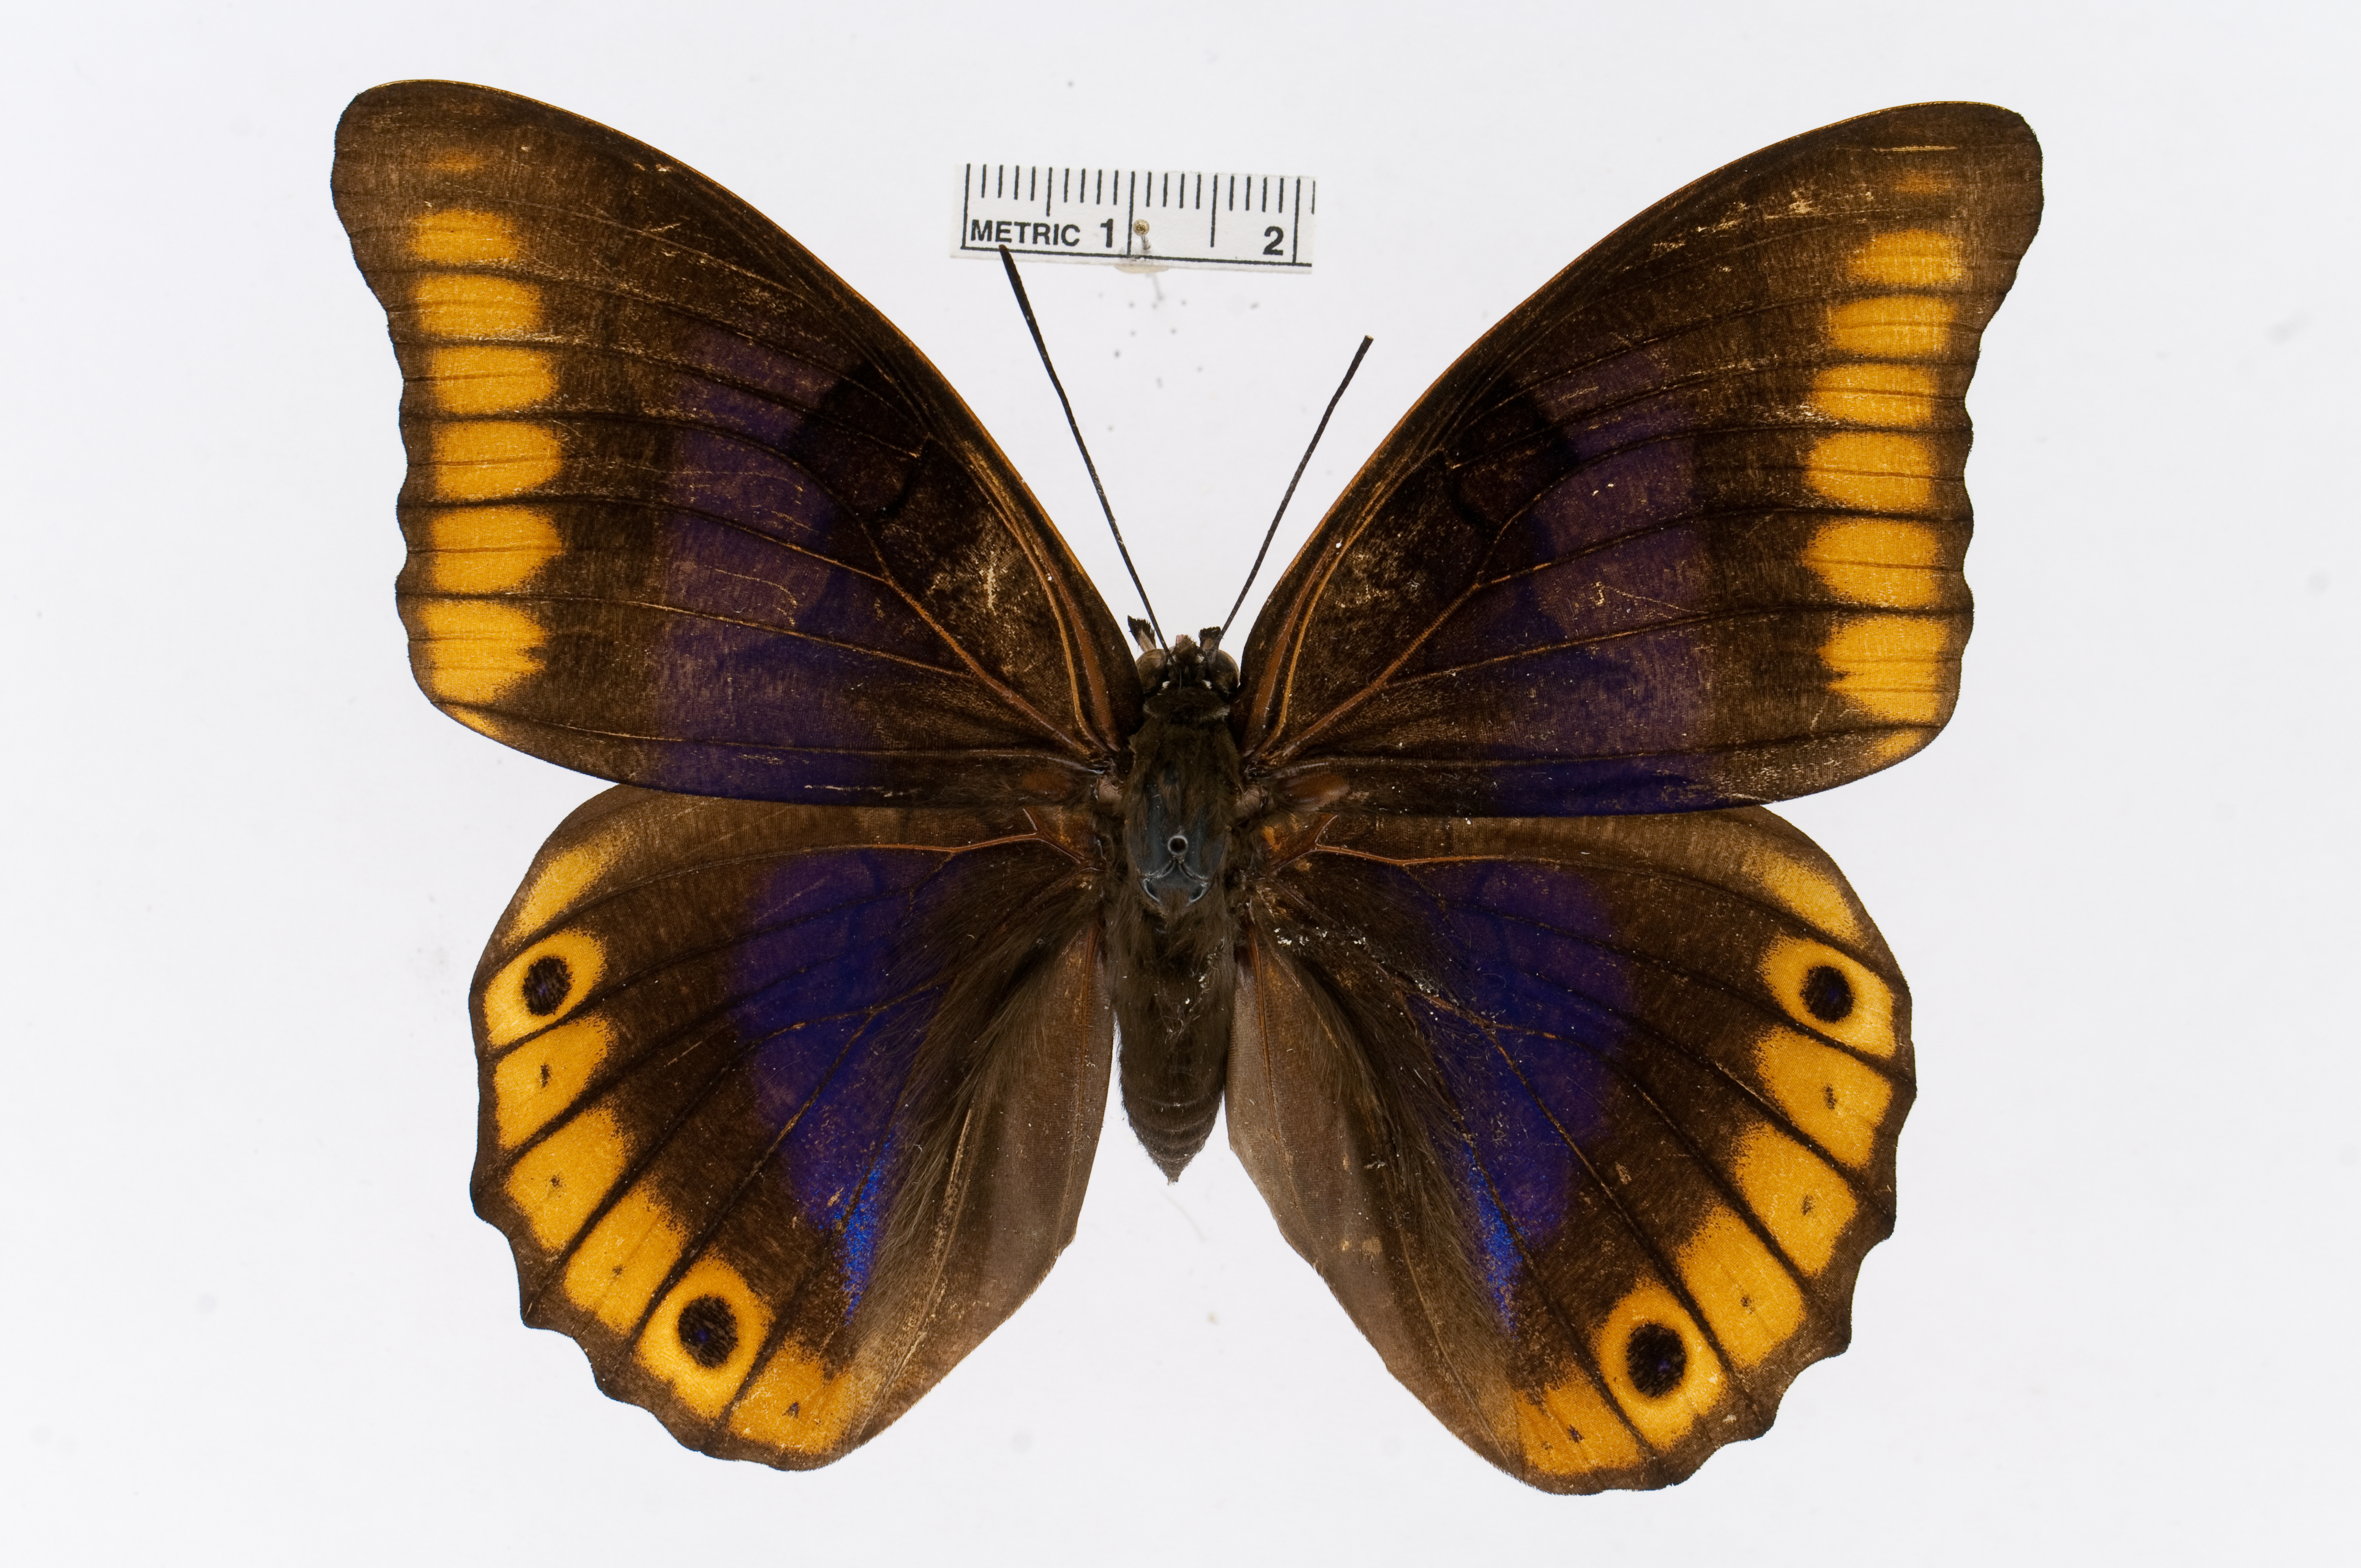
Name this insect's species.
Prepona deiphile
